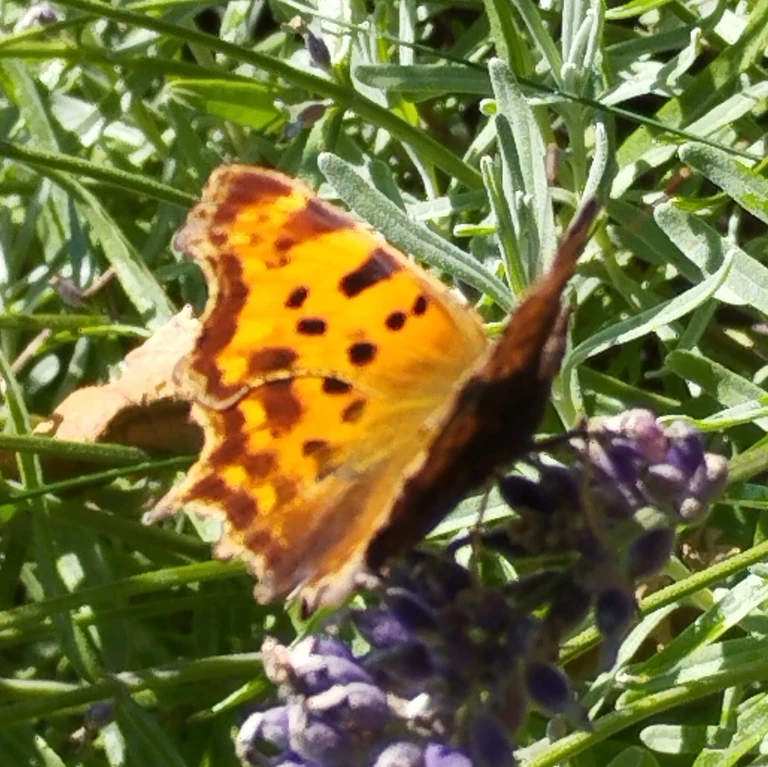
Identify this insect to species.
Polygonia c-album
